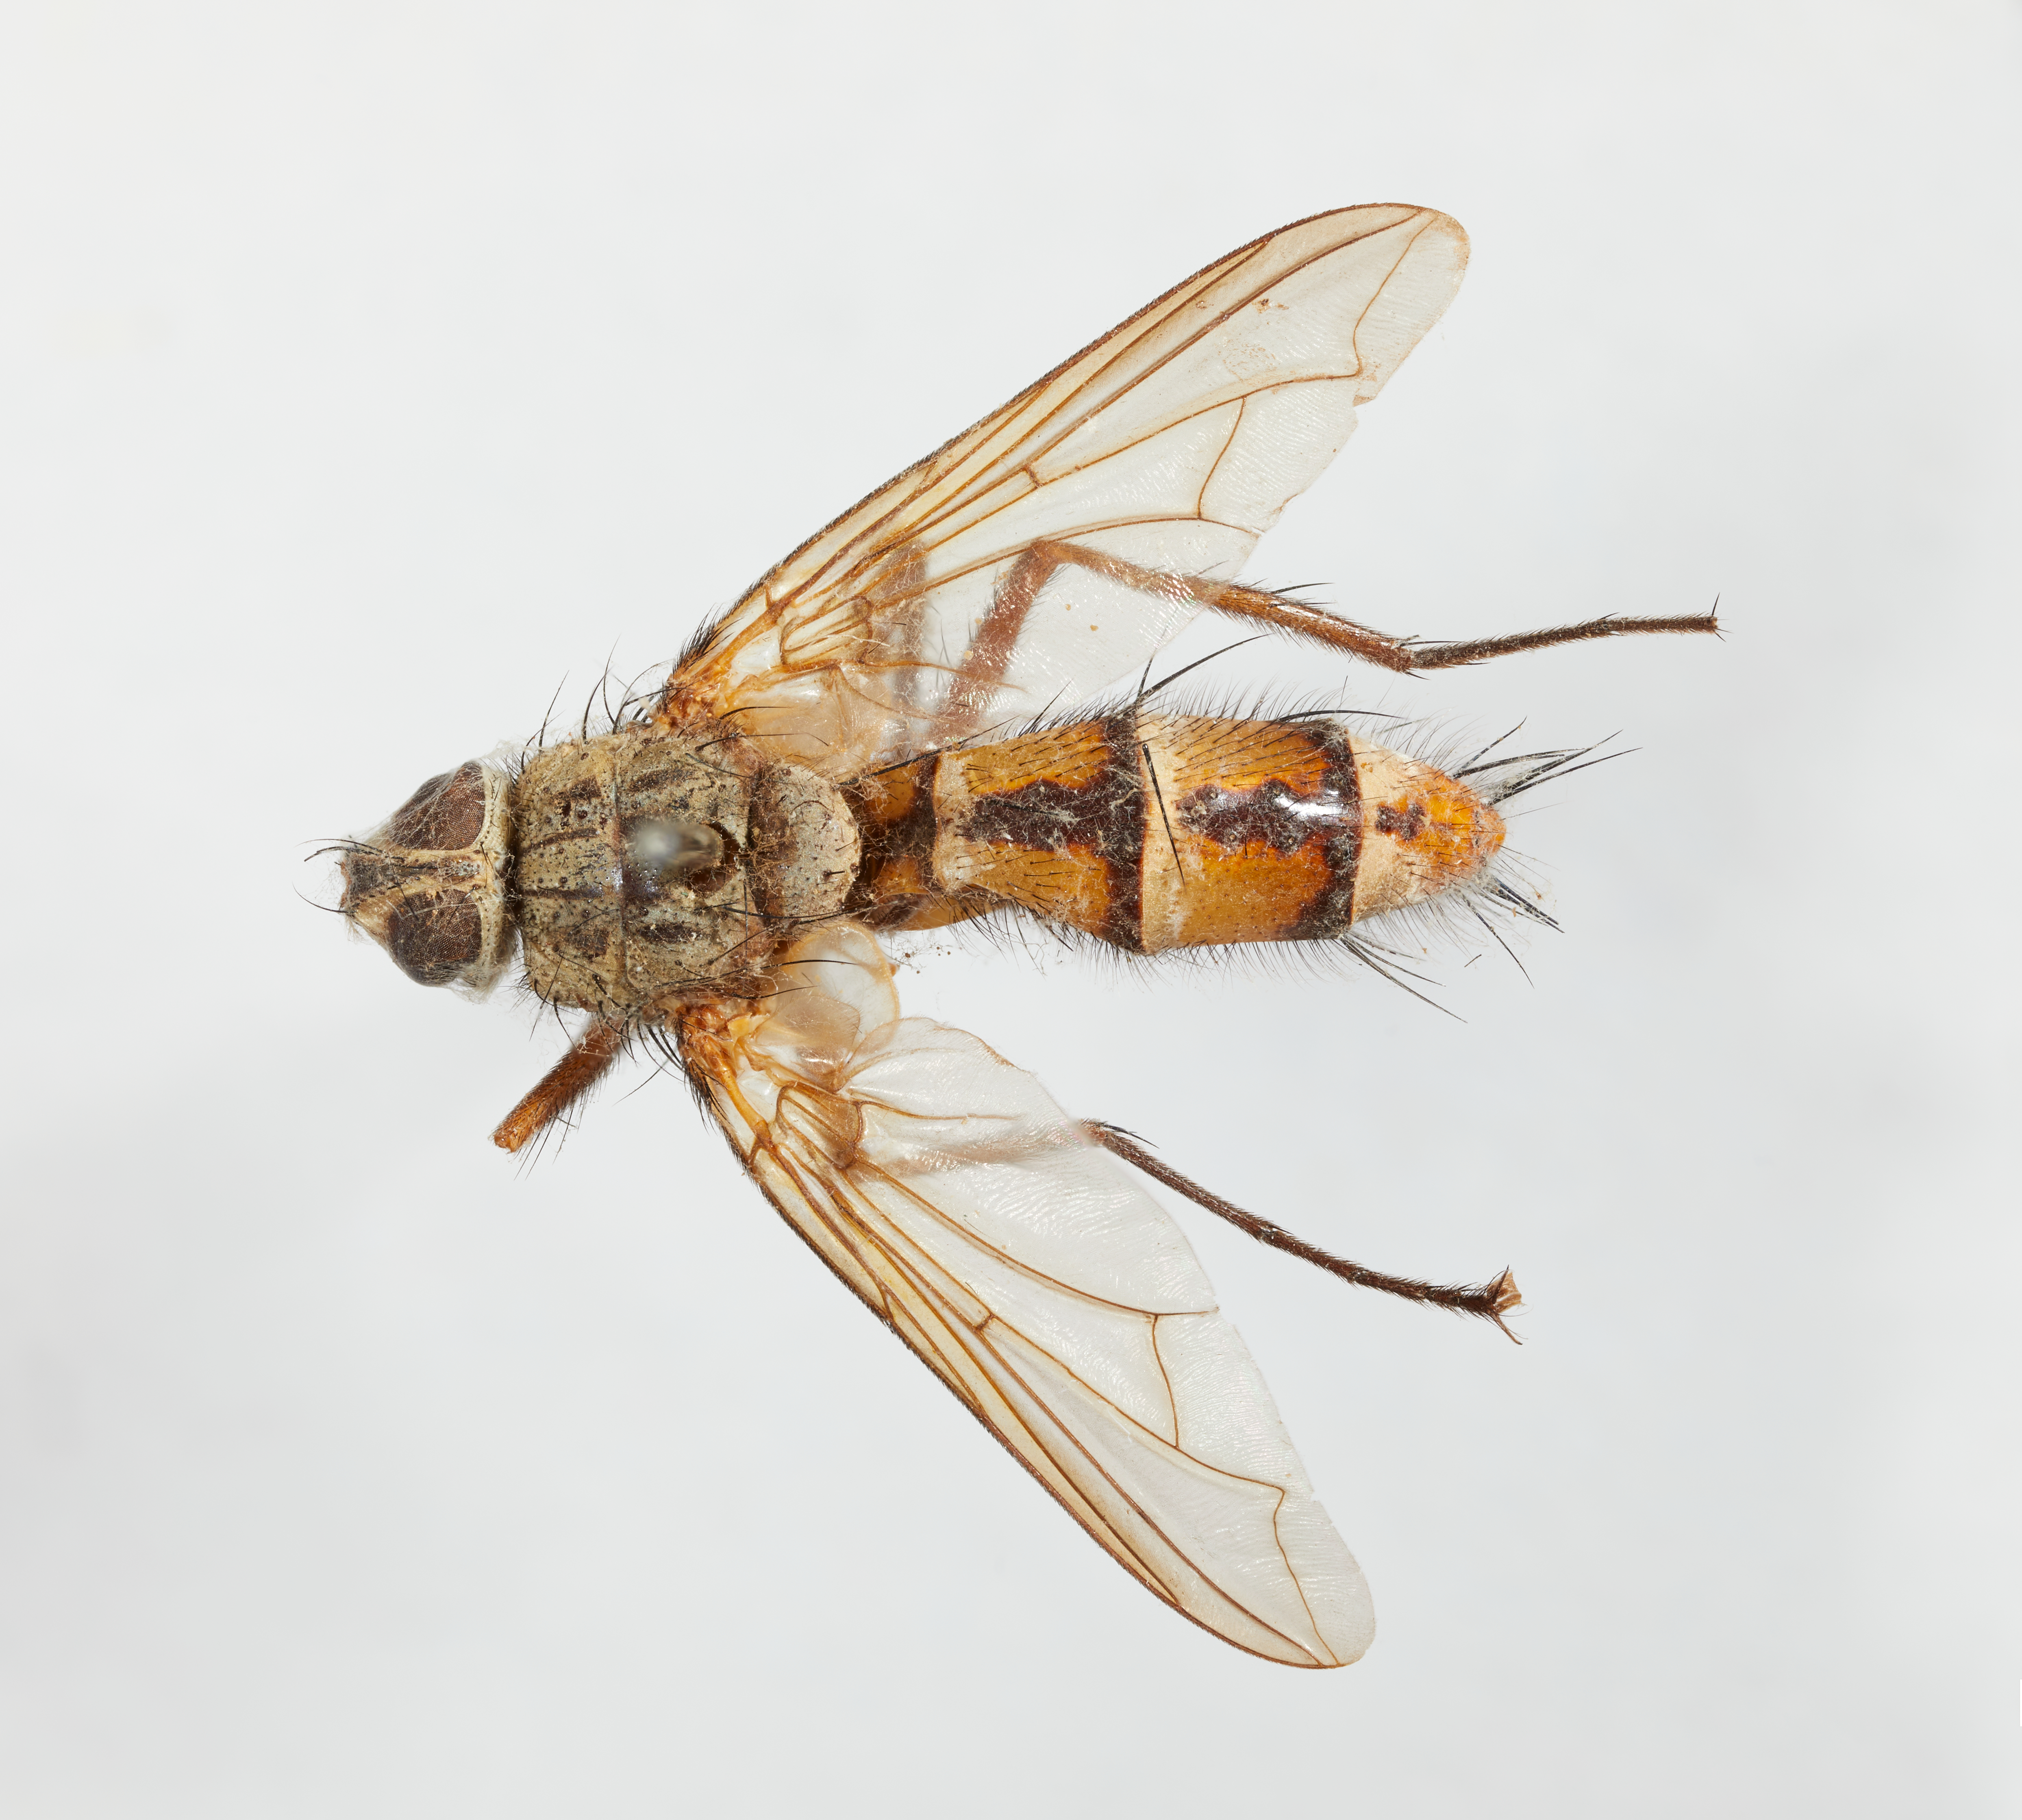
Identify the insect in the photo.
Eomyocera carinata
